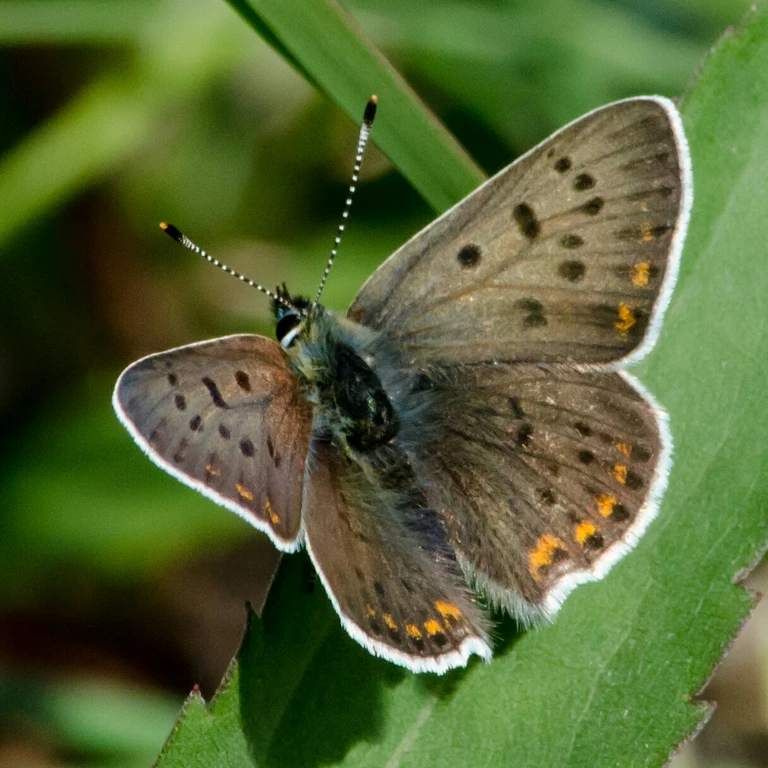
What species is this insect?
Lycaena tityrus (also Loweia tityrus)
